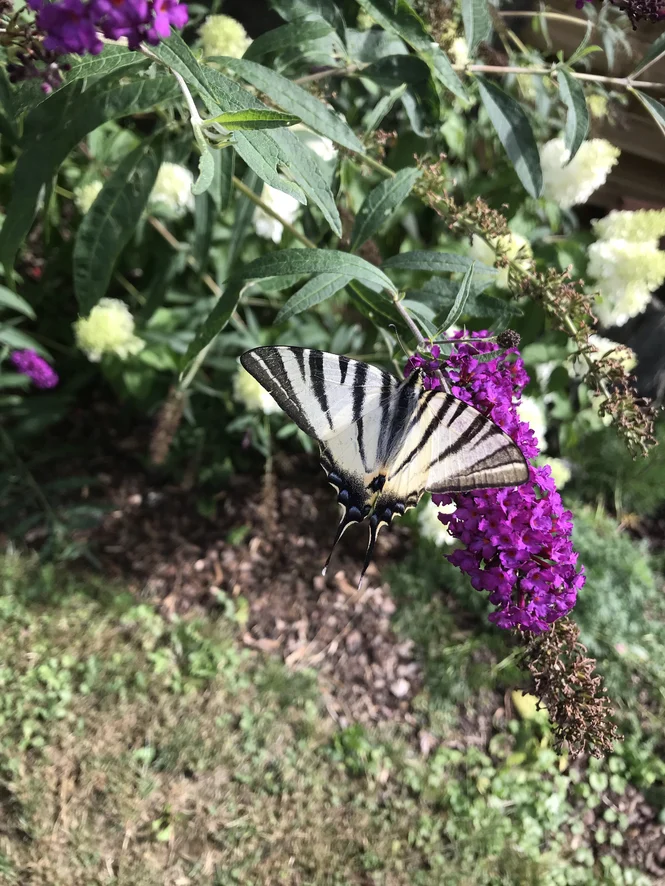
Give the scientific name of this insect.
Iphiclides podalirius
